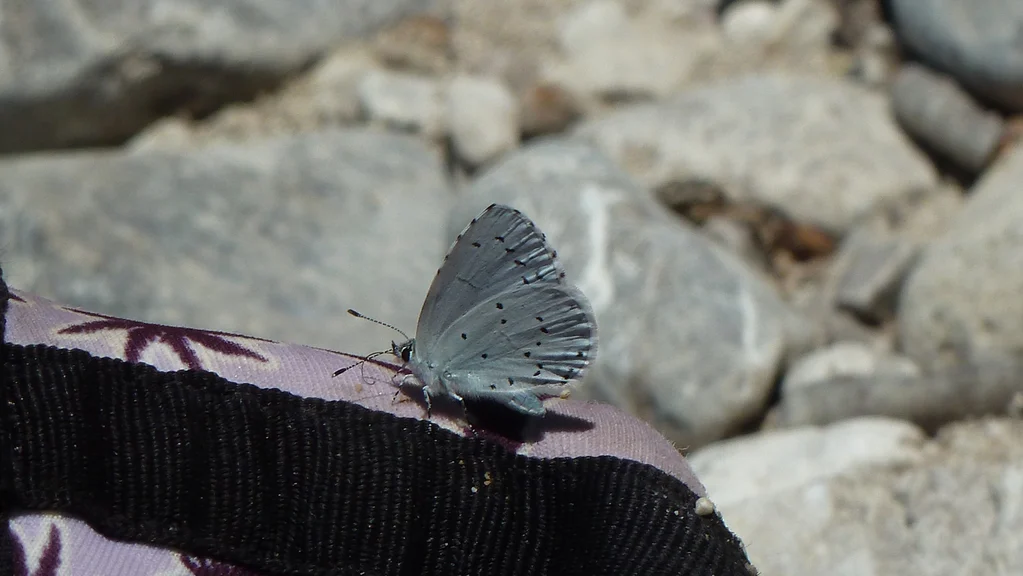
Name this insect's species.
Celastrina argiolus
